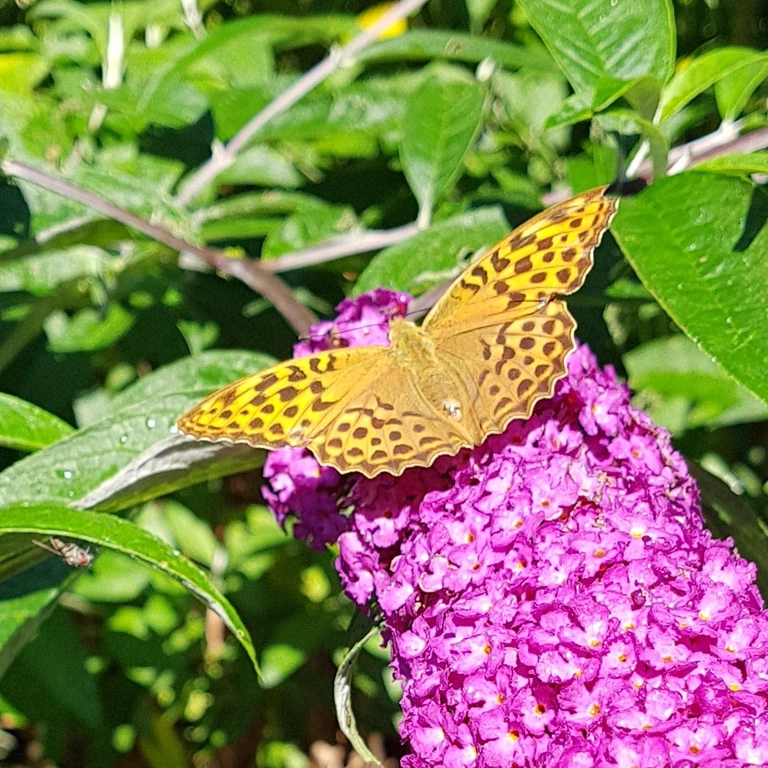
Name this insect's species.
Argynnis paphia
